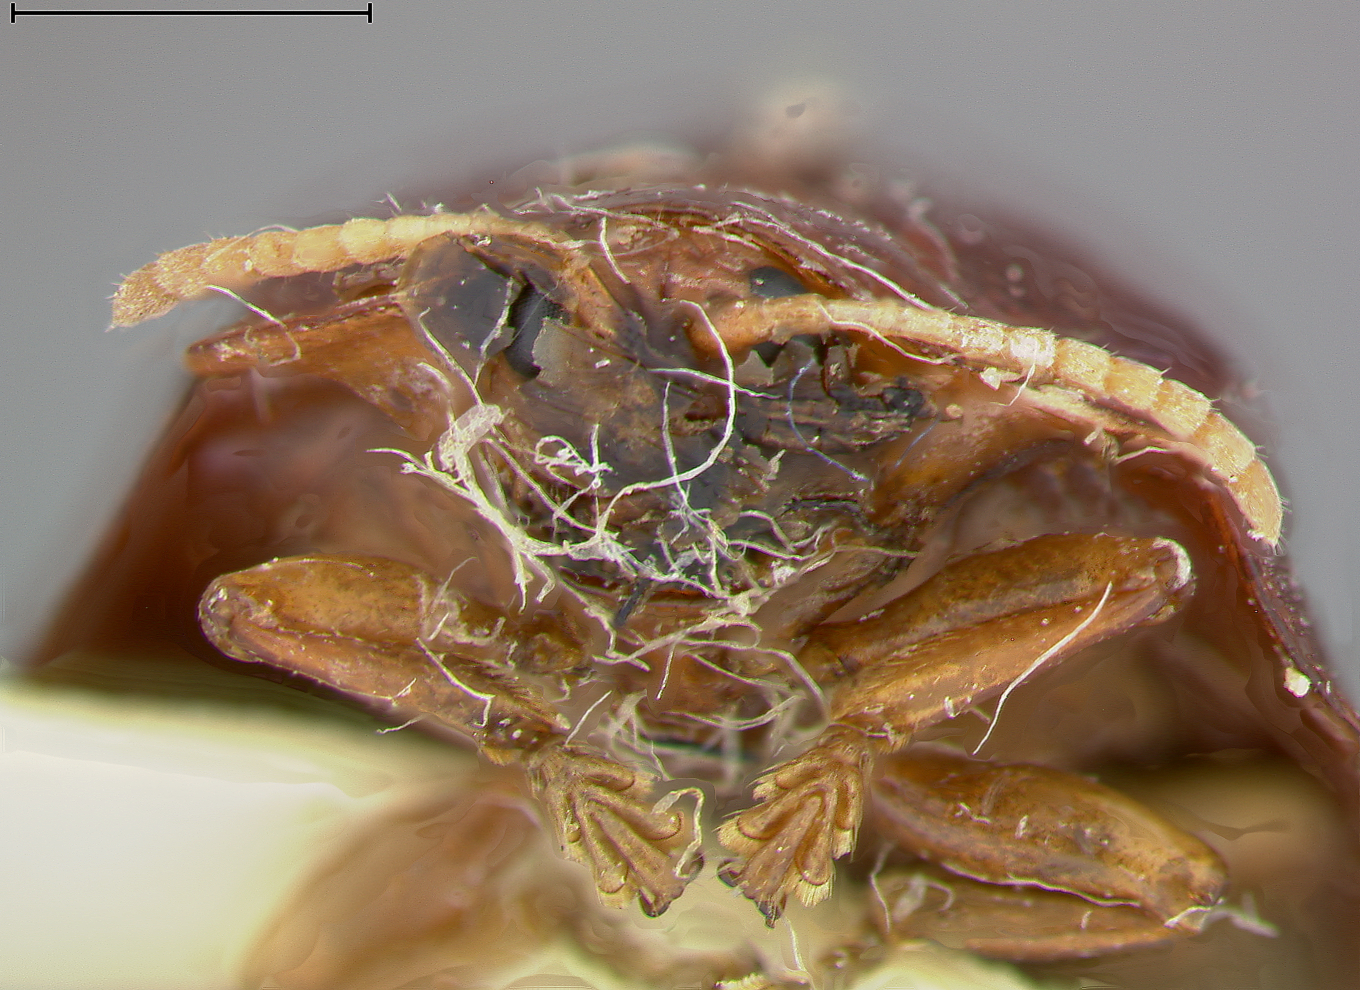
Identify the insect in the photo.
Stoiba rufa
